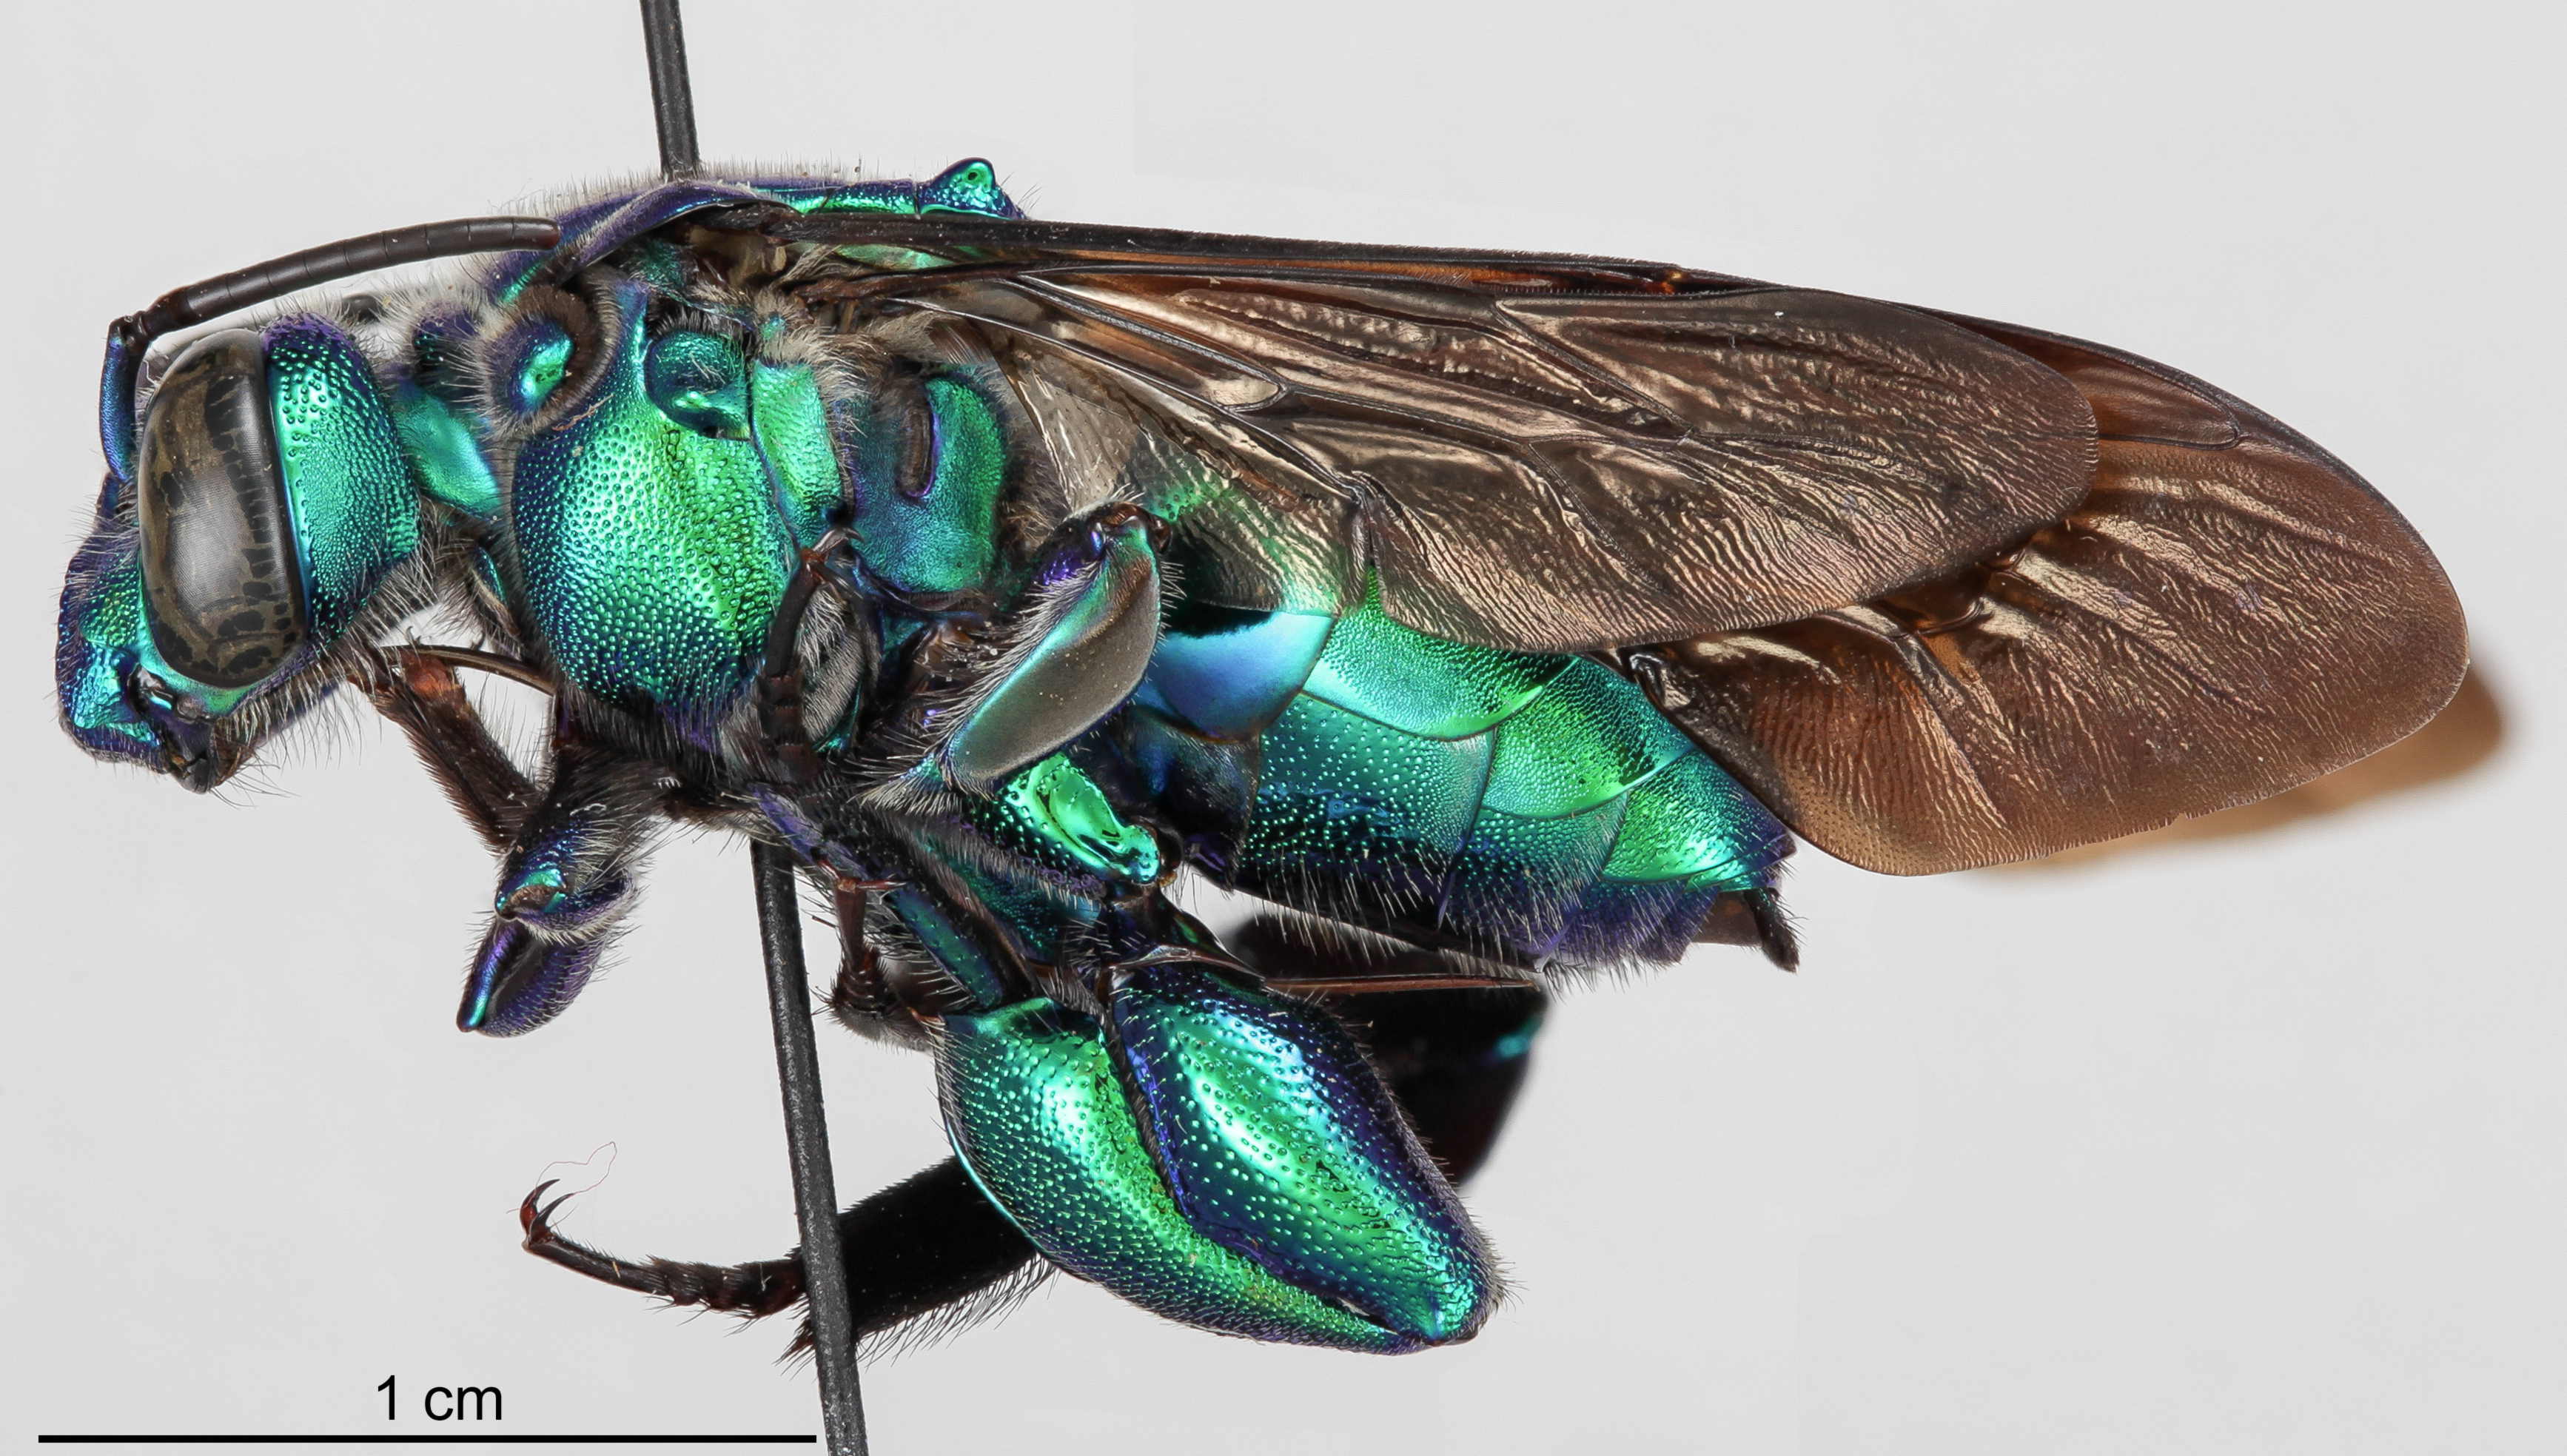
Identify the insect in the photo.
Exaerete frontalis
